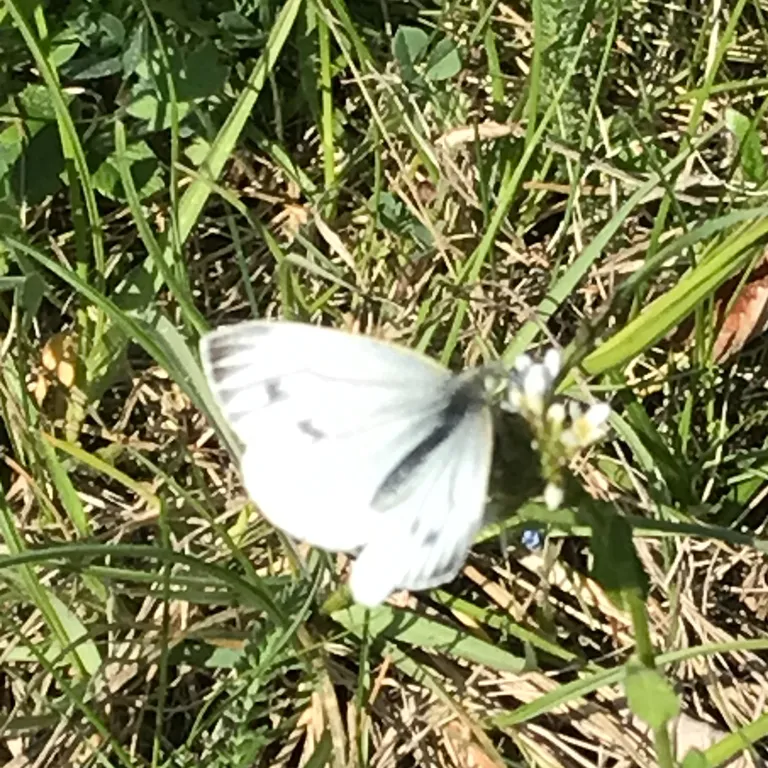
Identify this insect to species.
Pieris napi
